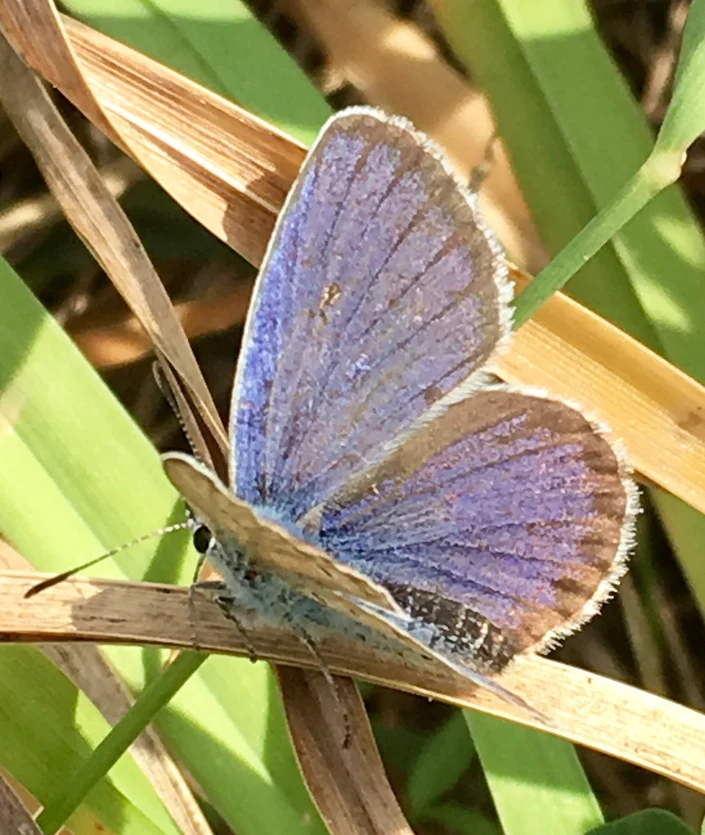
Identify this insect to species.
Plebejus argus
